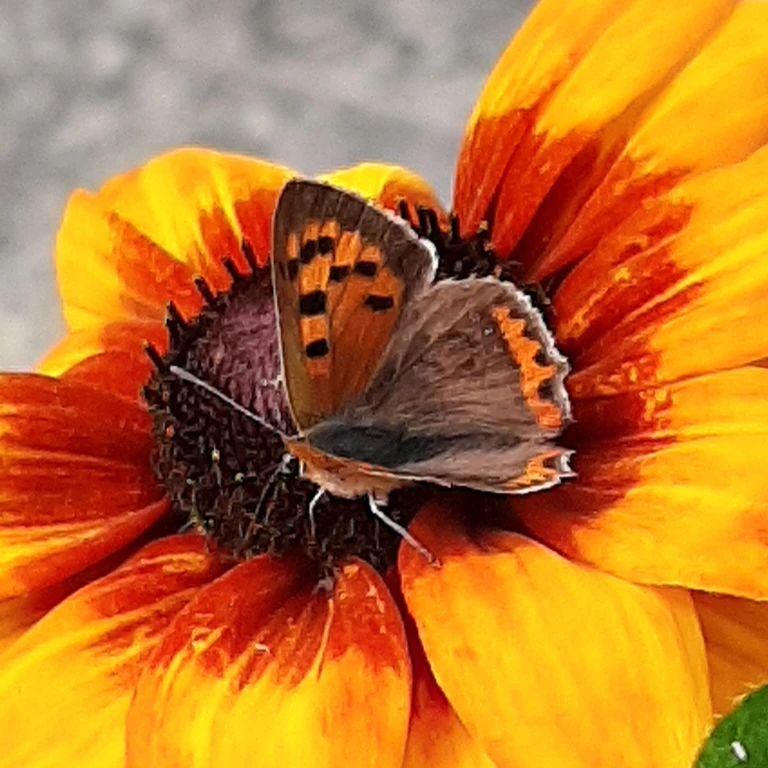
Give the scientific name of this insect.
Lycaena phlaeas
